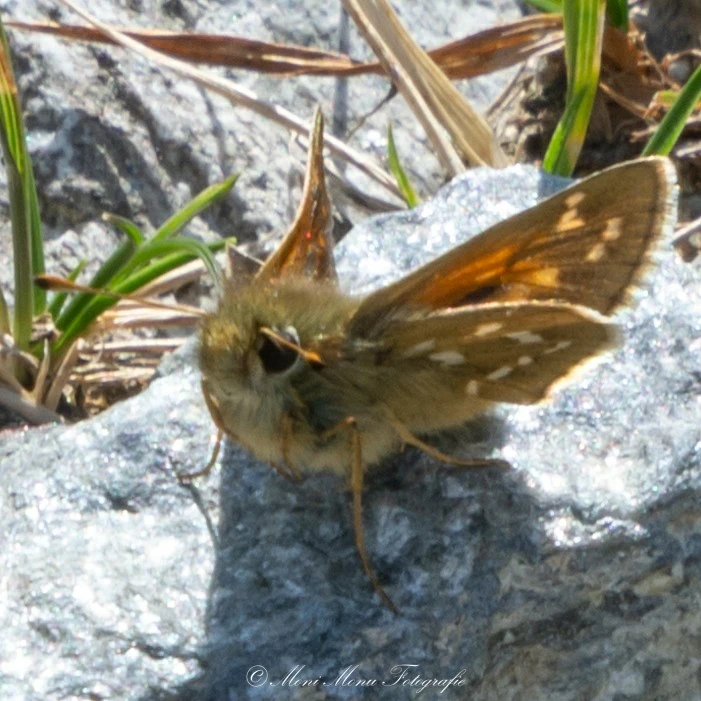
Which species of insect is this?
Hesperia comma
